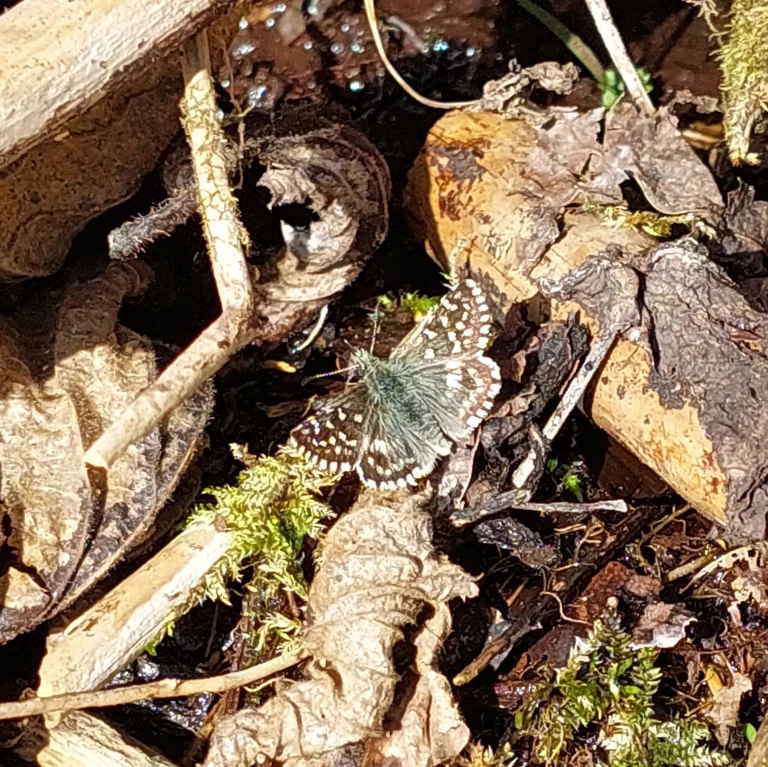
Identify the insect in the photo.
Pyrgus malvae
